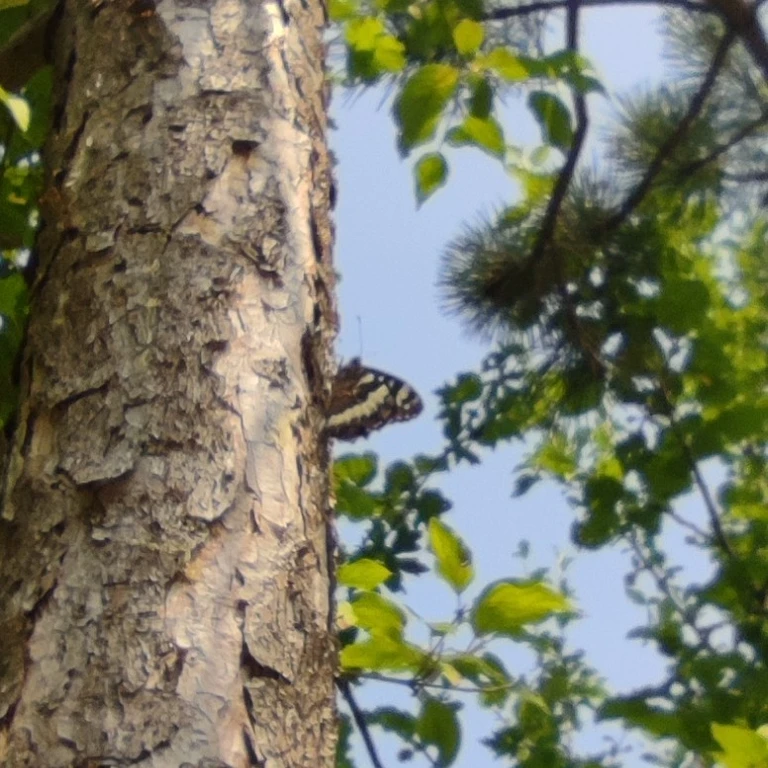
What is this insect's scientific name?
Brintesia circe
